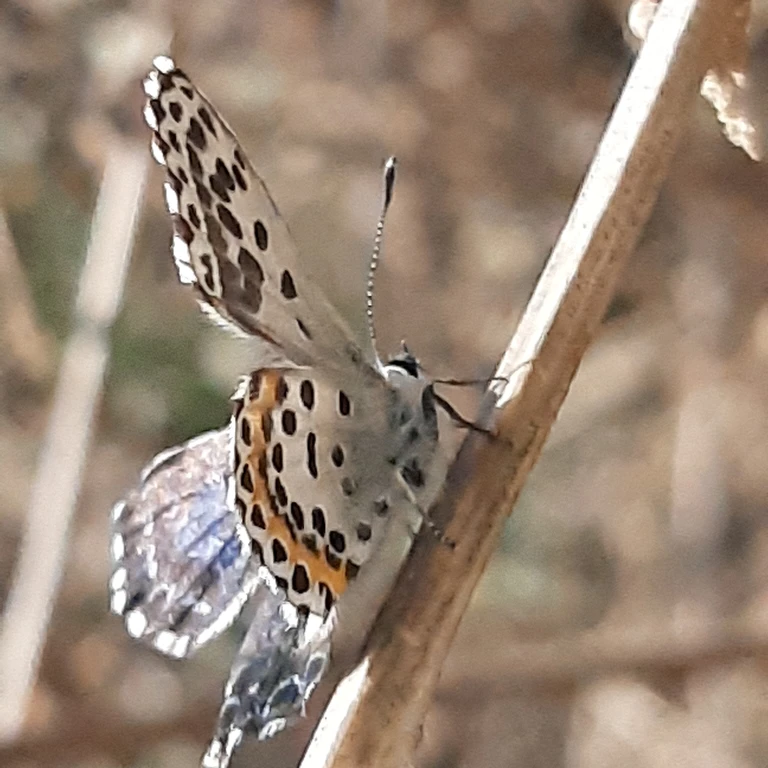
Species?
Scolitantides orion
